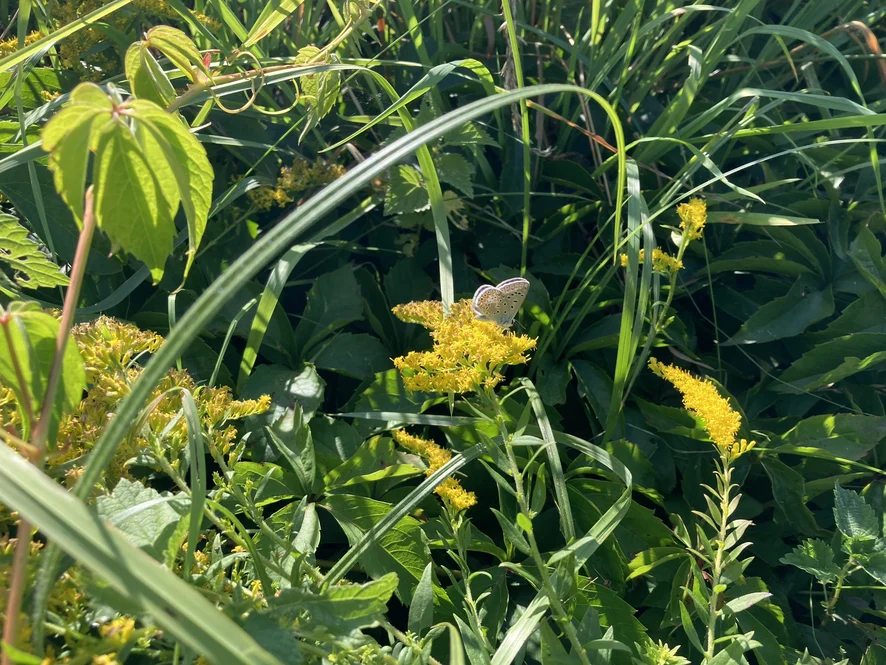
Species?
Polyommatus icarus
